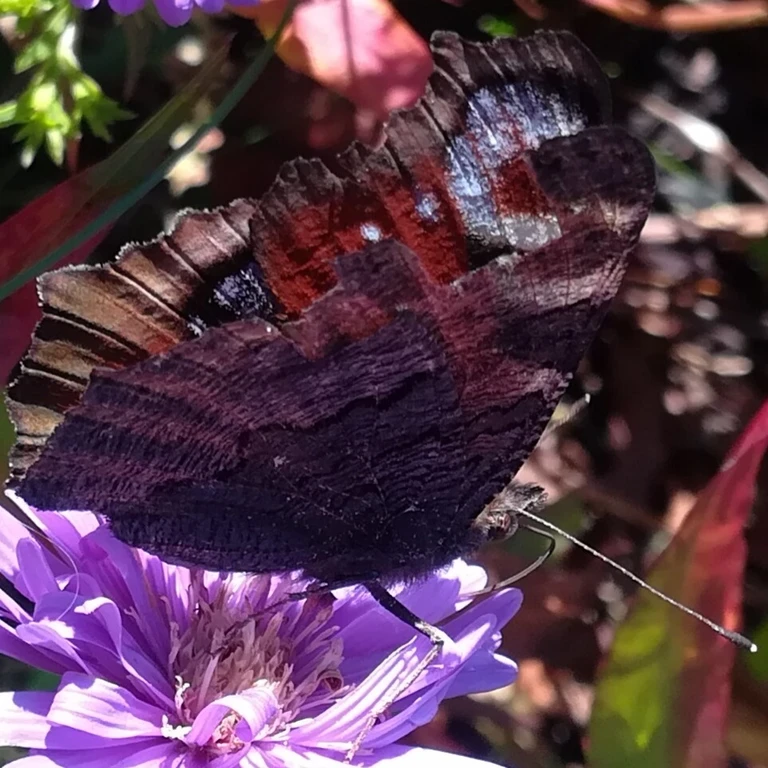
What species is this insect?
Aglais io
